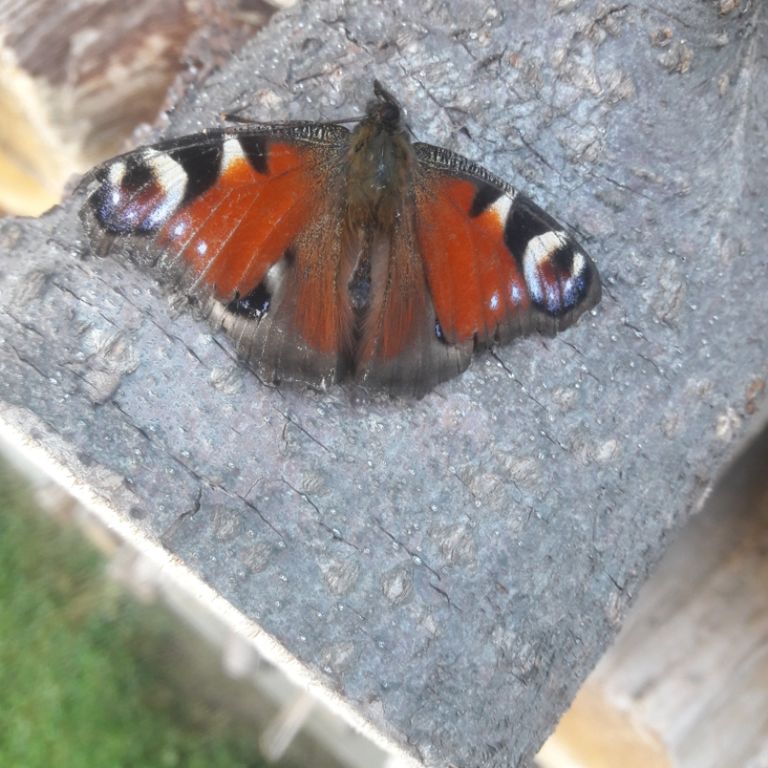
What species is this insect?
Aglais io
